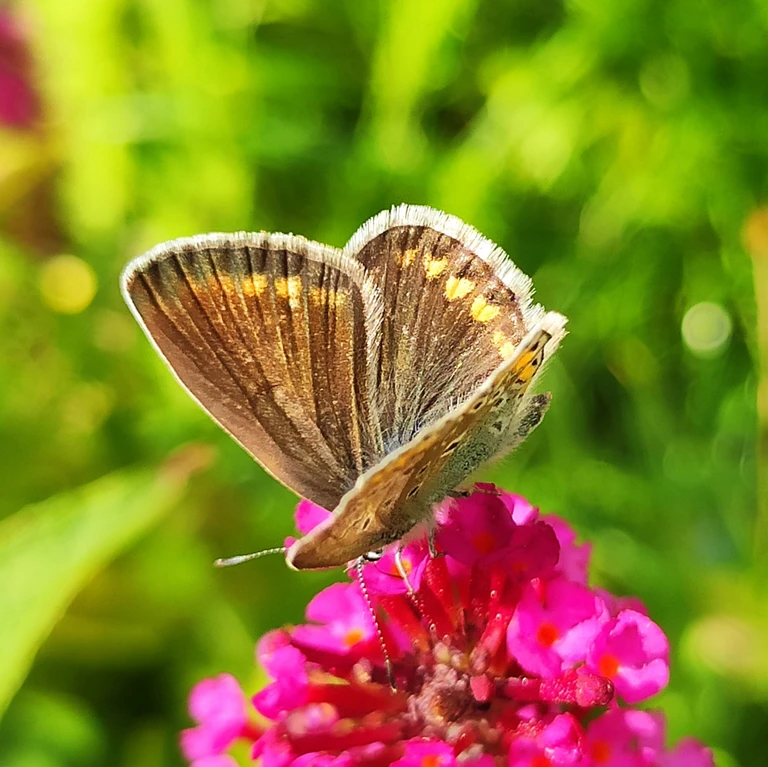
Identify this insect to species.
Polyommatus icarus
